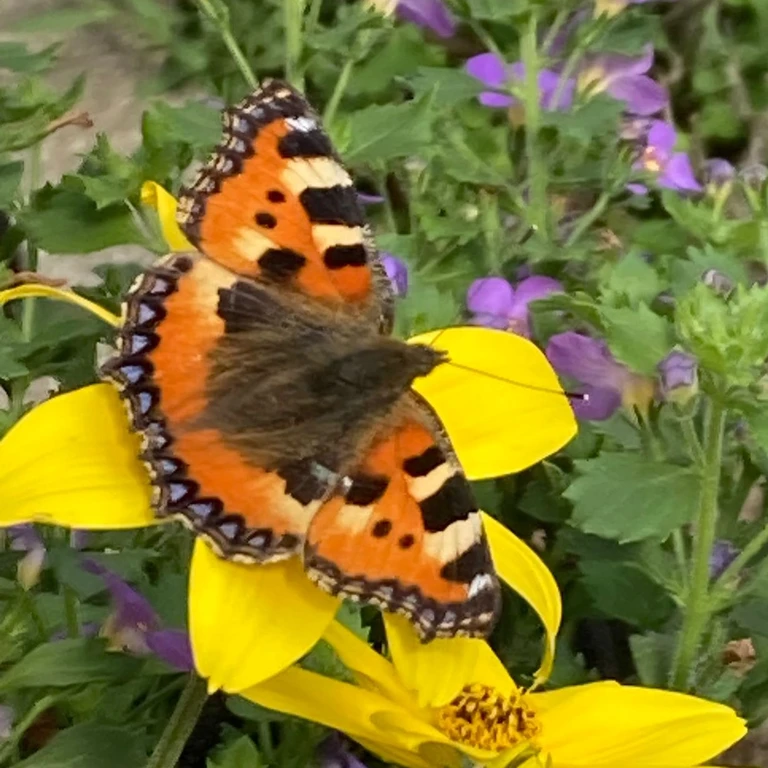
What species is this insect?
Aglais urticae
